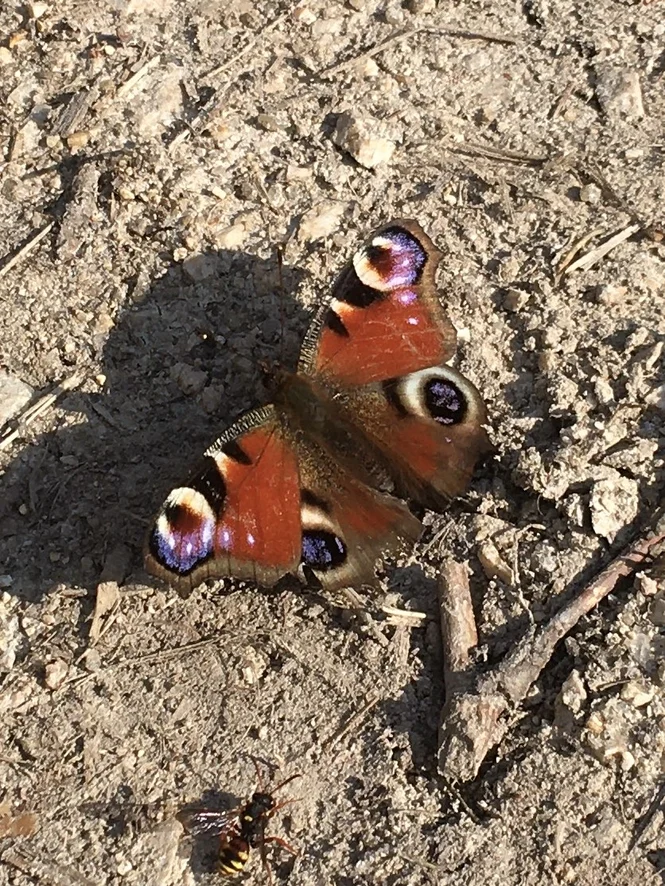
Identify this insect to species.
Aglais io
